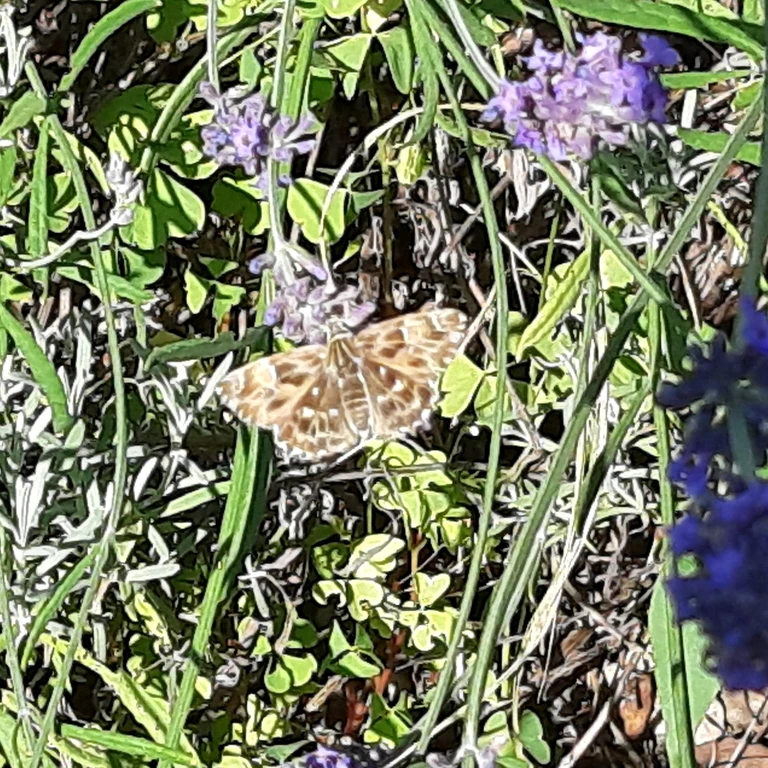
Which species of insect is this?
Carcharodus alceae
